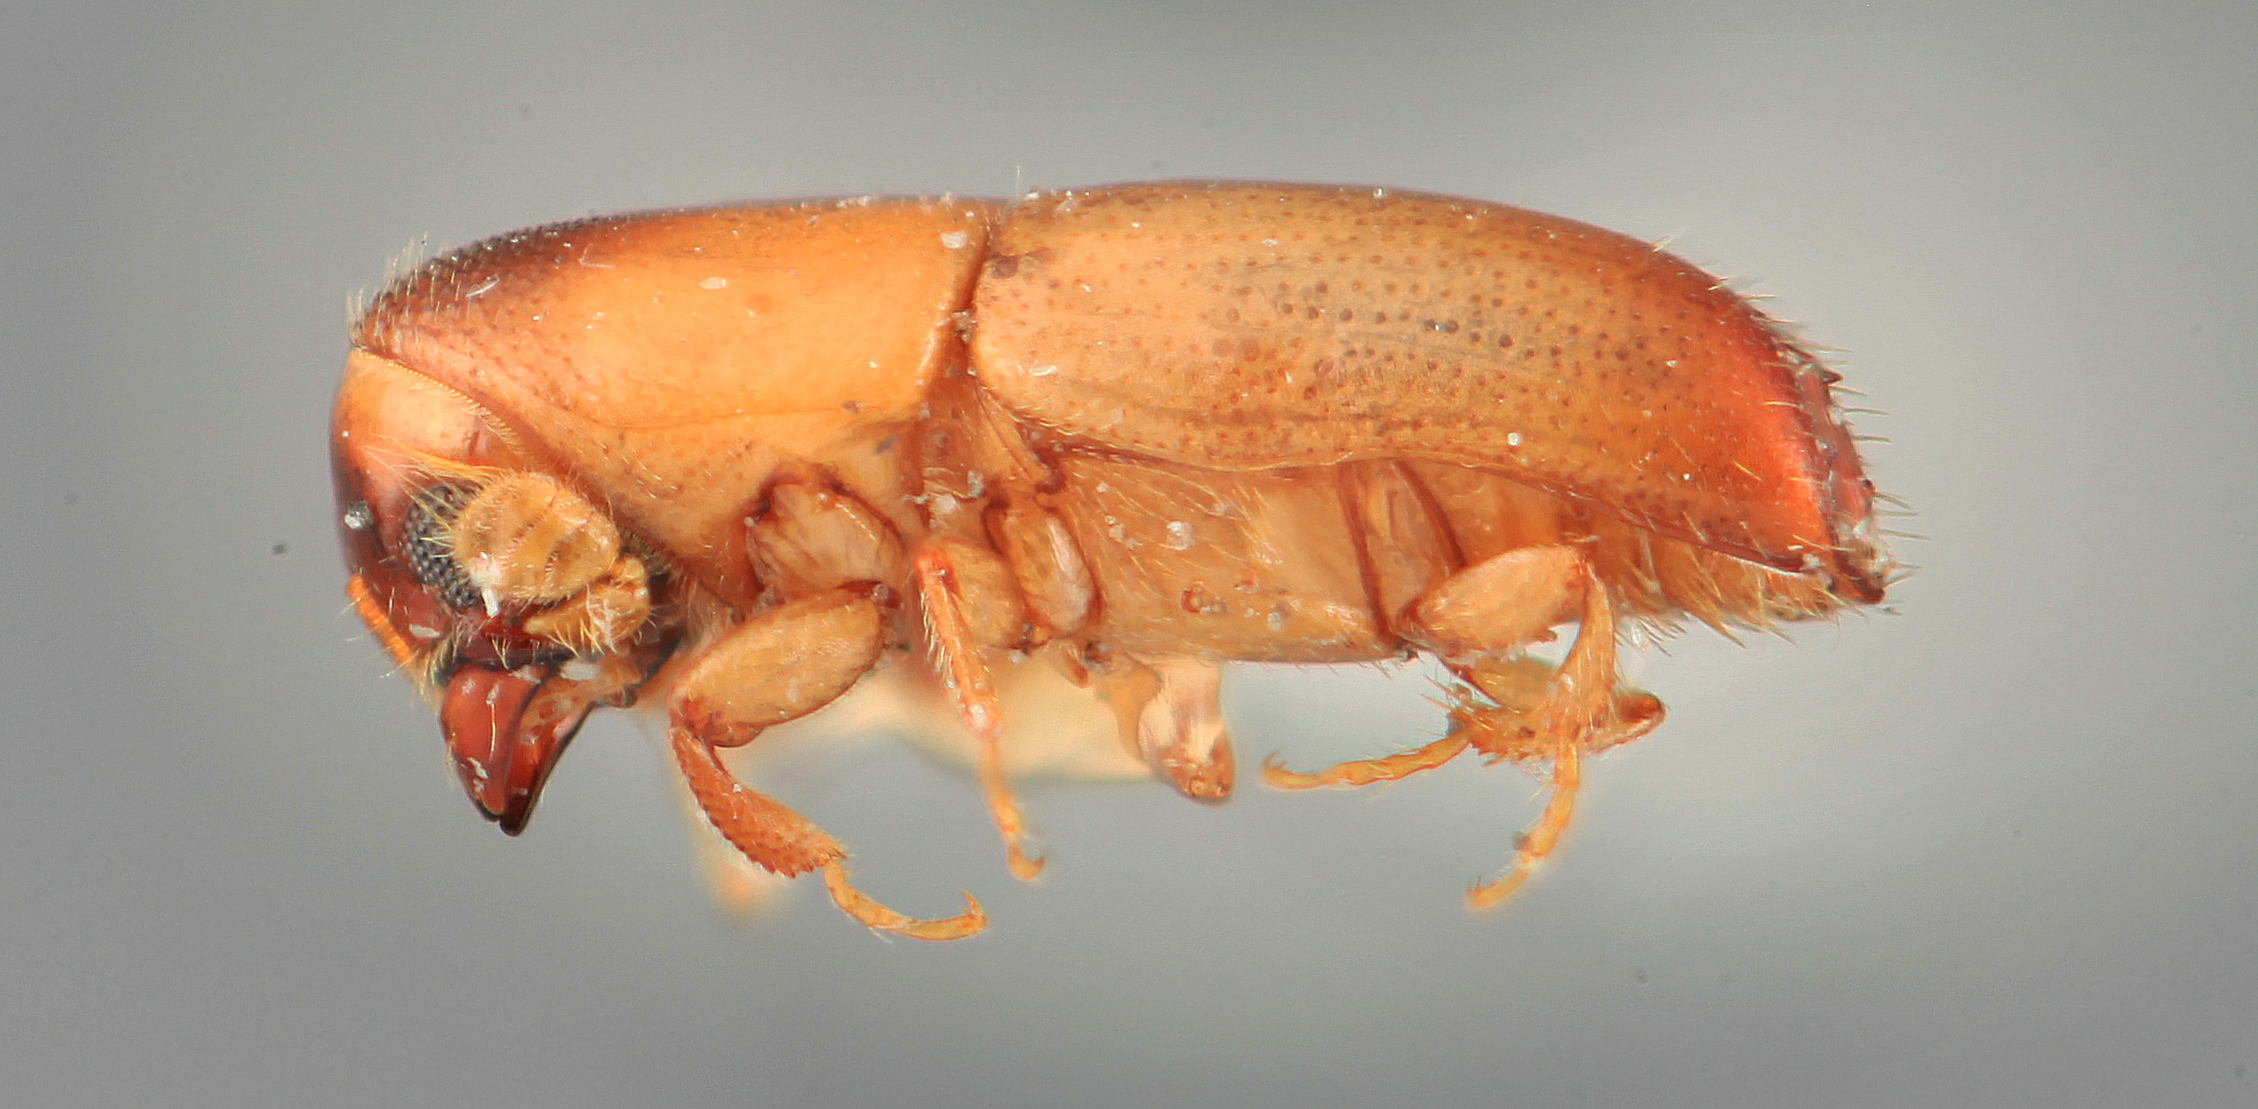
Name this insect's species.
Monarthrum bifoveatum
